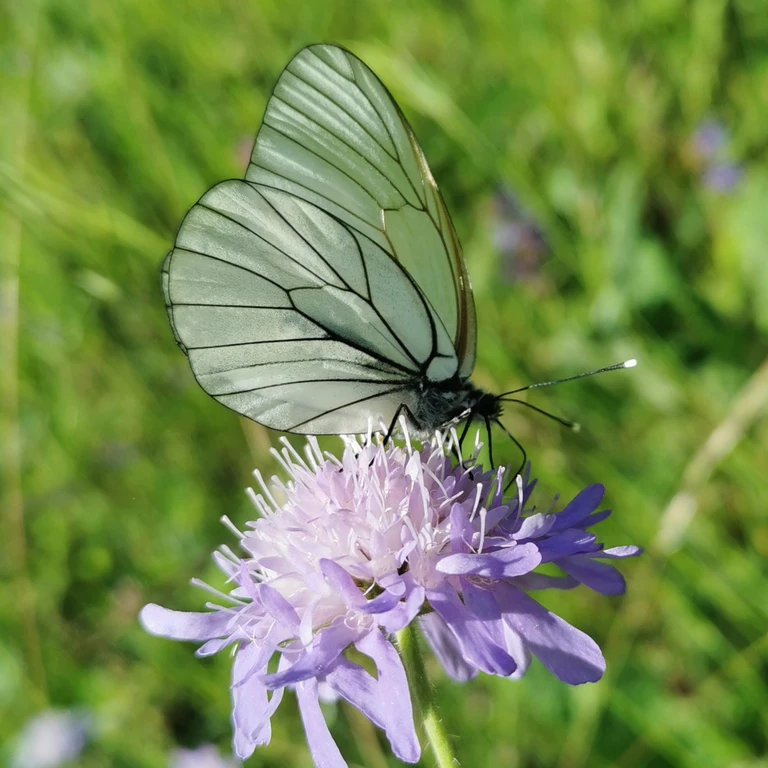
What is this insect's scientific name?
Aporia crataegi
